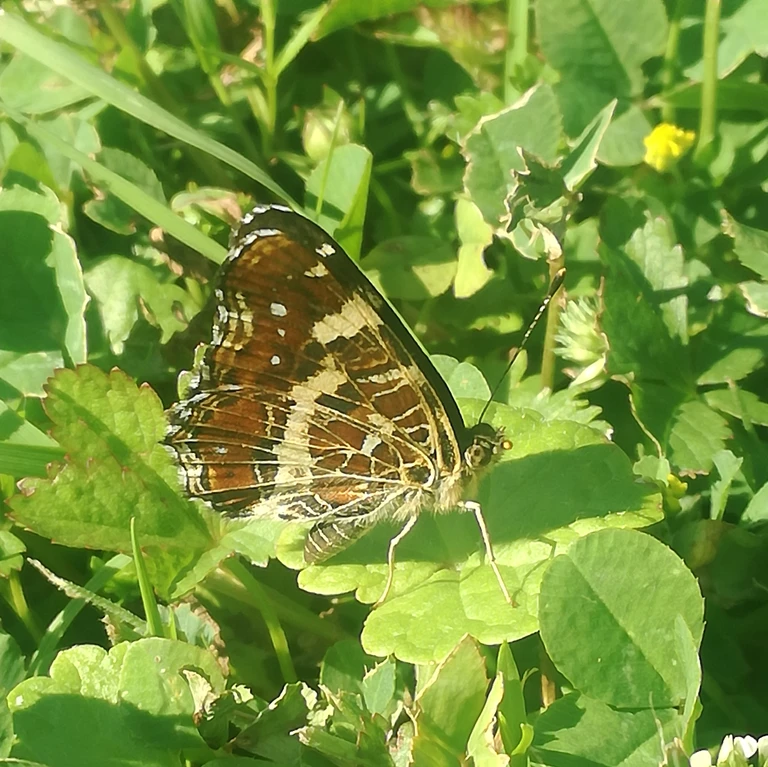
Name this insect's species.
Araschnia levana
